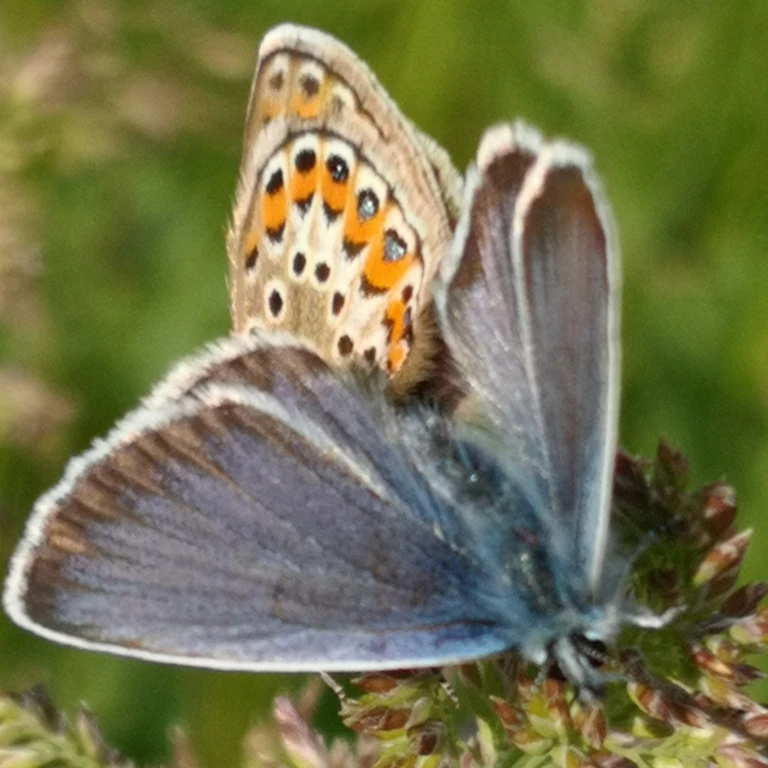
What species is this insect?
Plebejus argus
